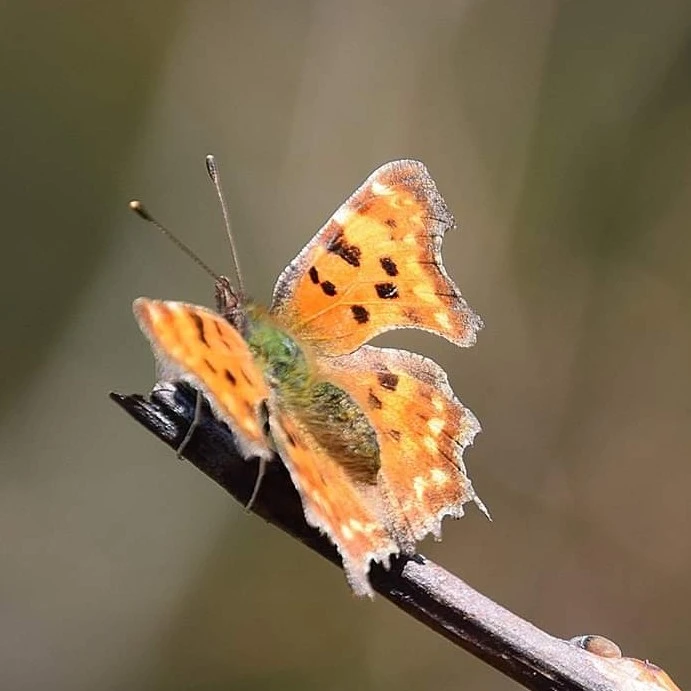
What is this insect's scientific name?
Polygonia c-album
